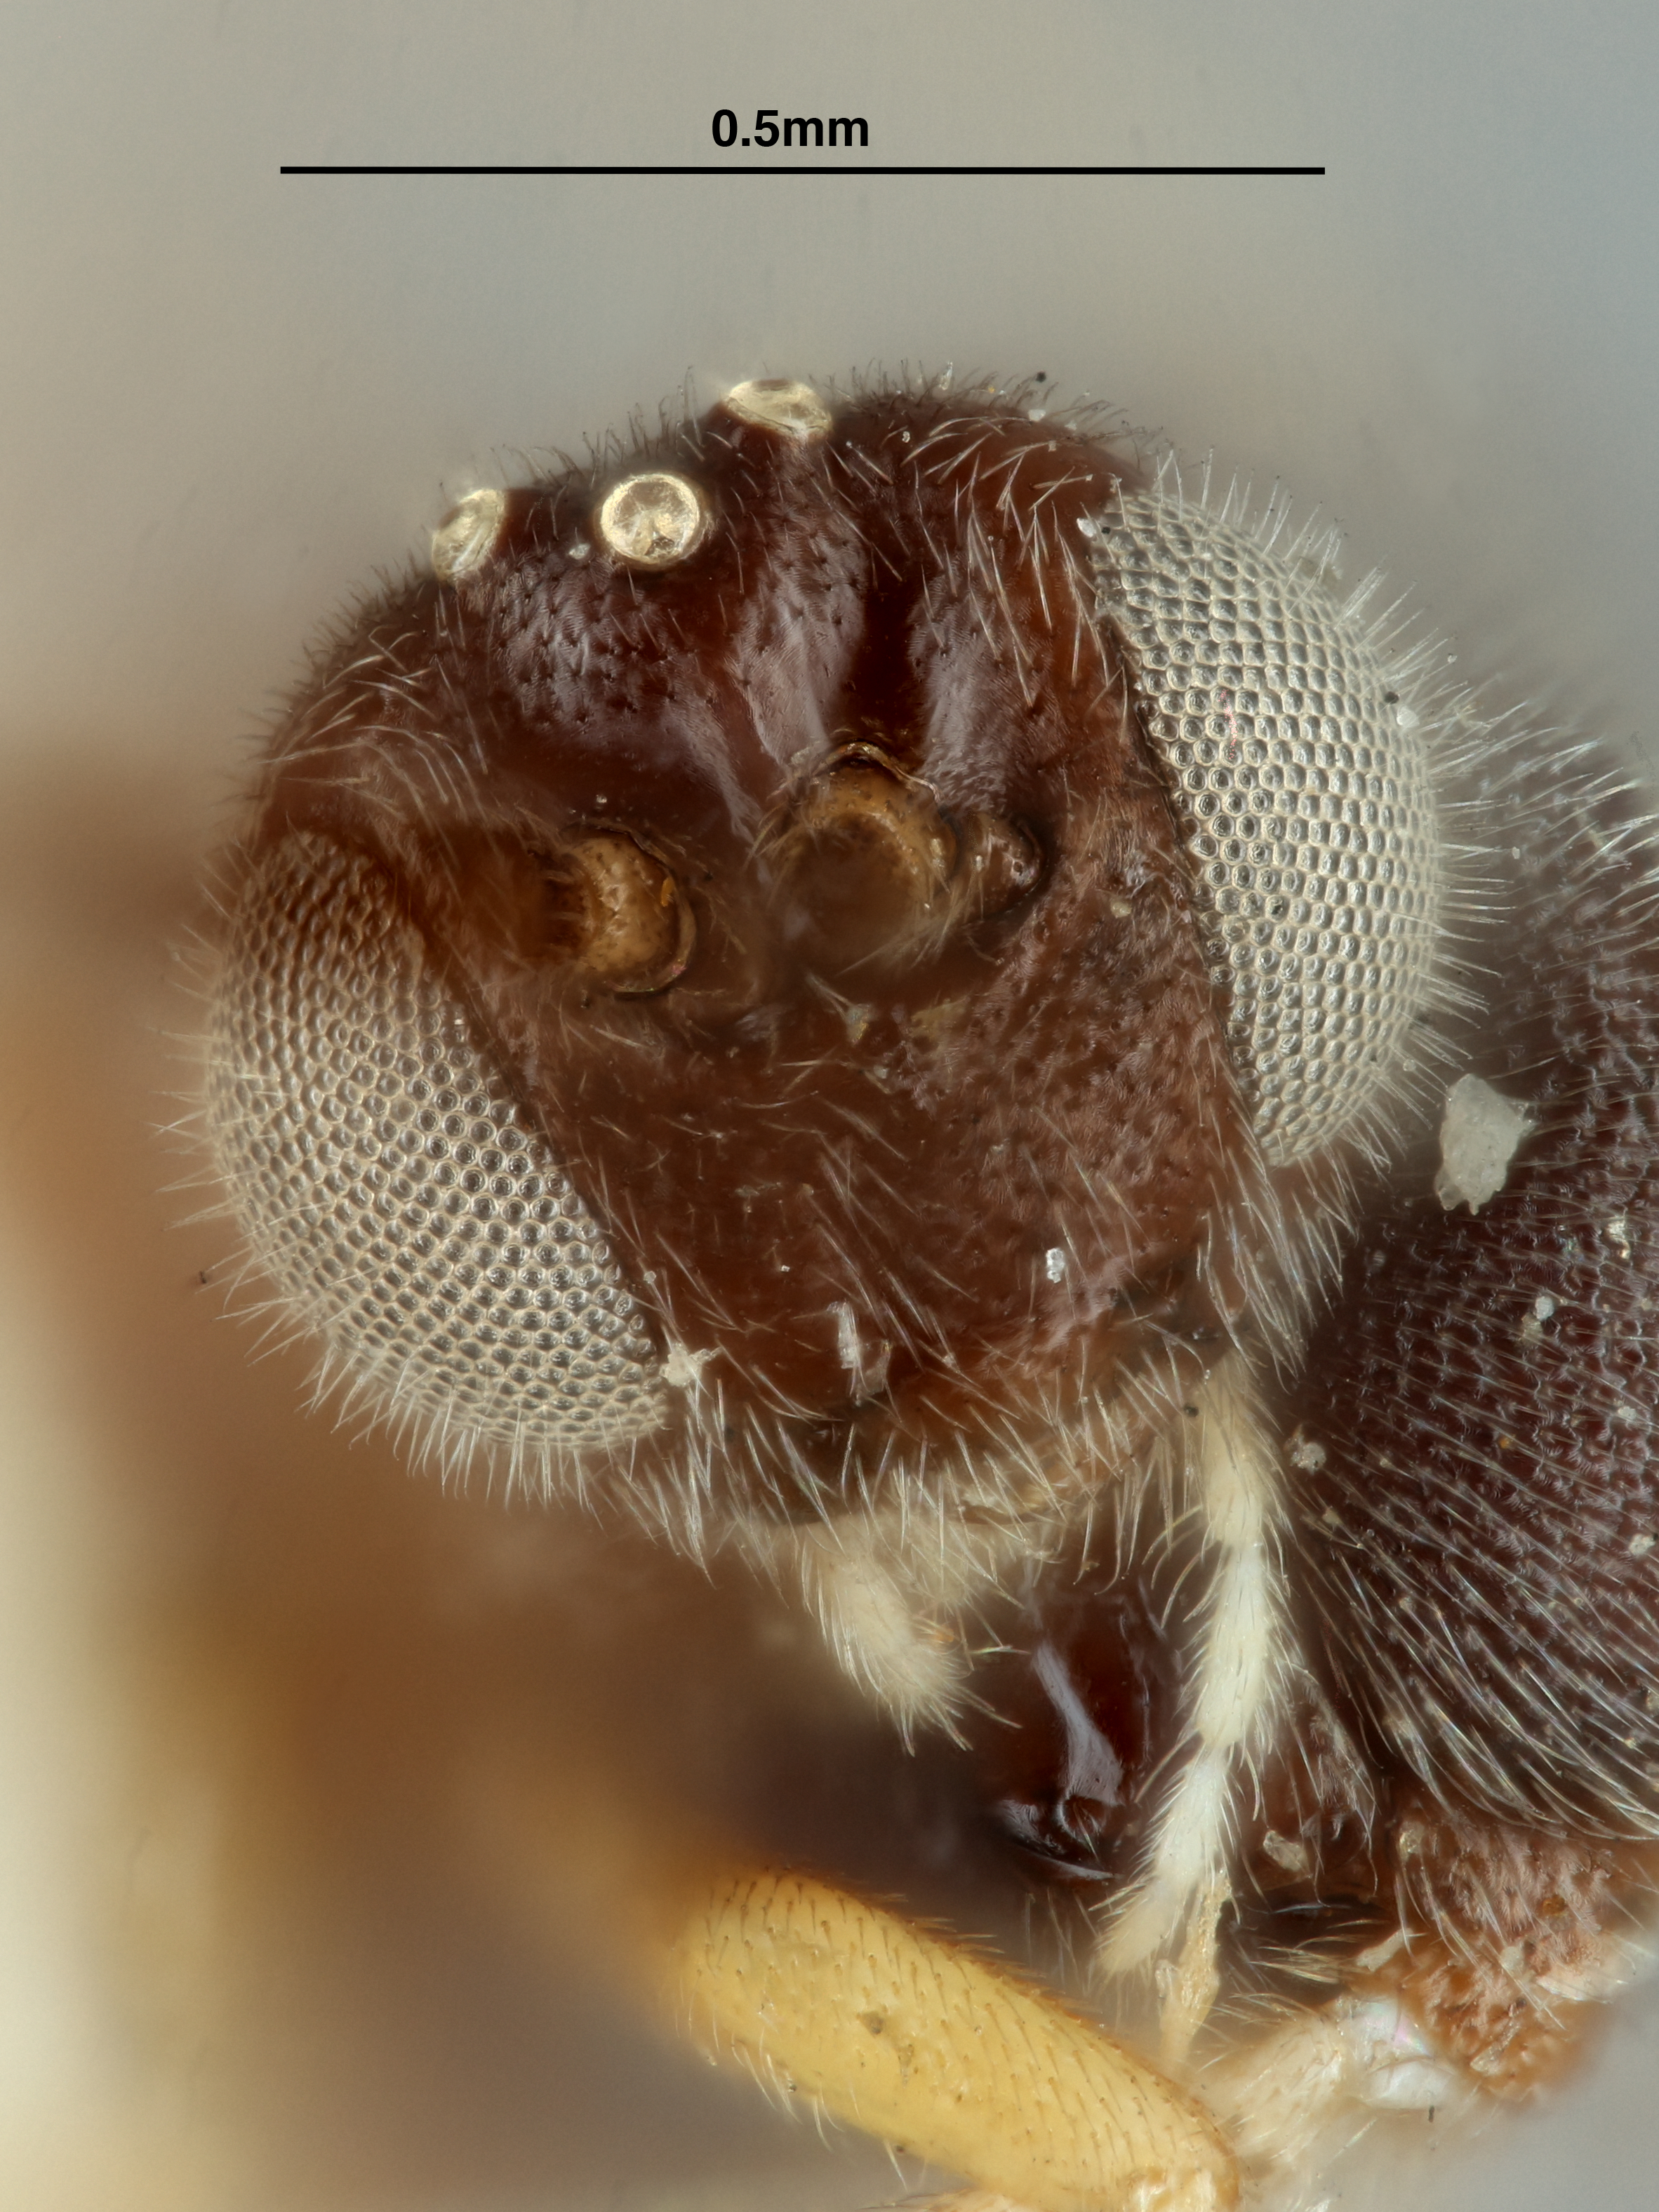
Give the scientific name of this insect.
Urogaster philippinensis
